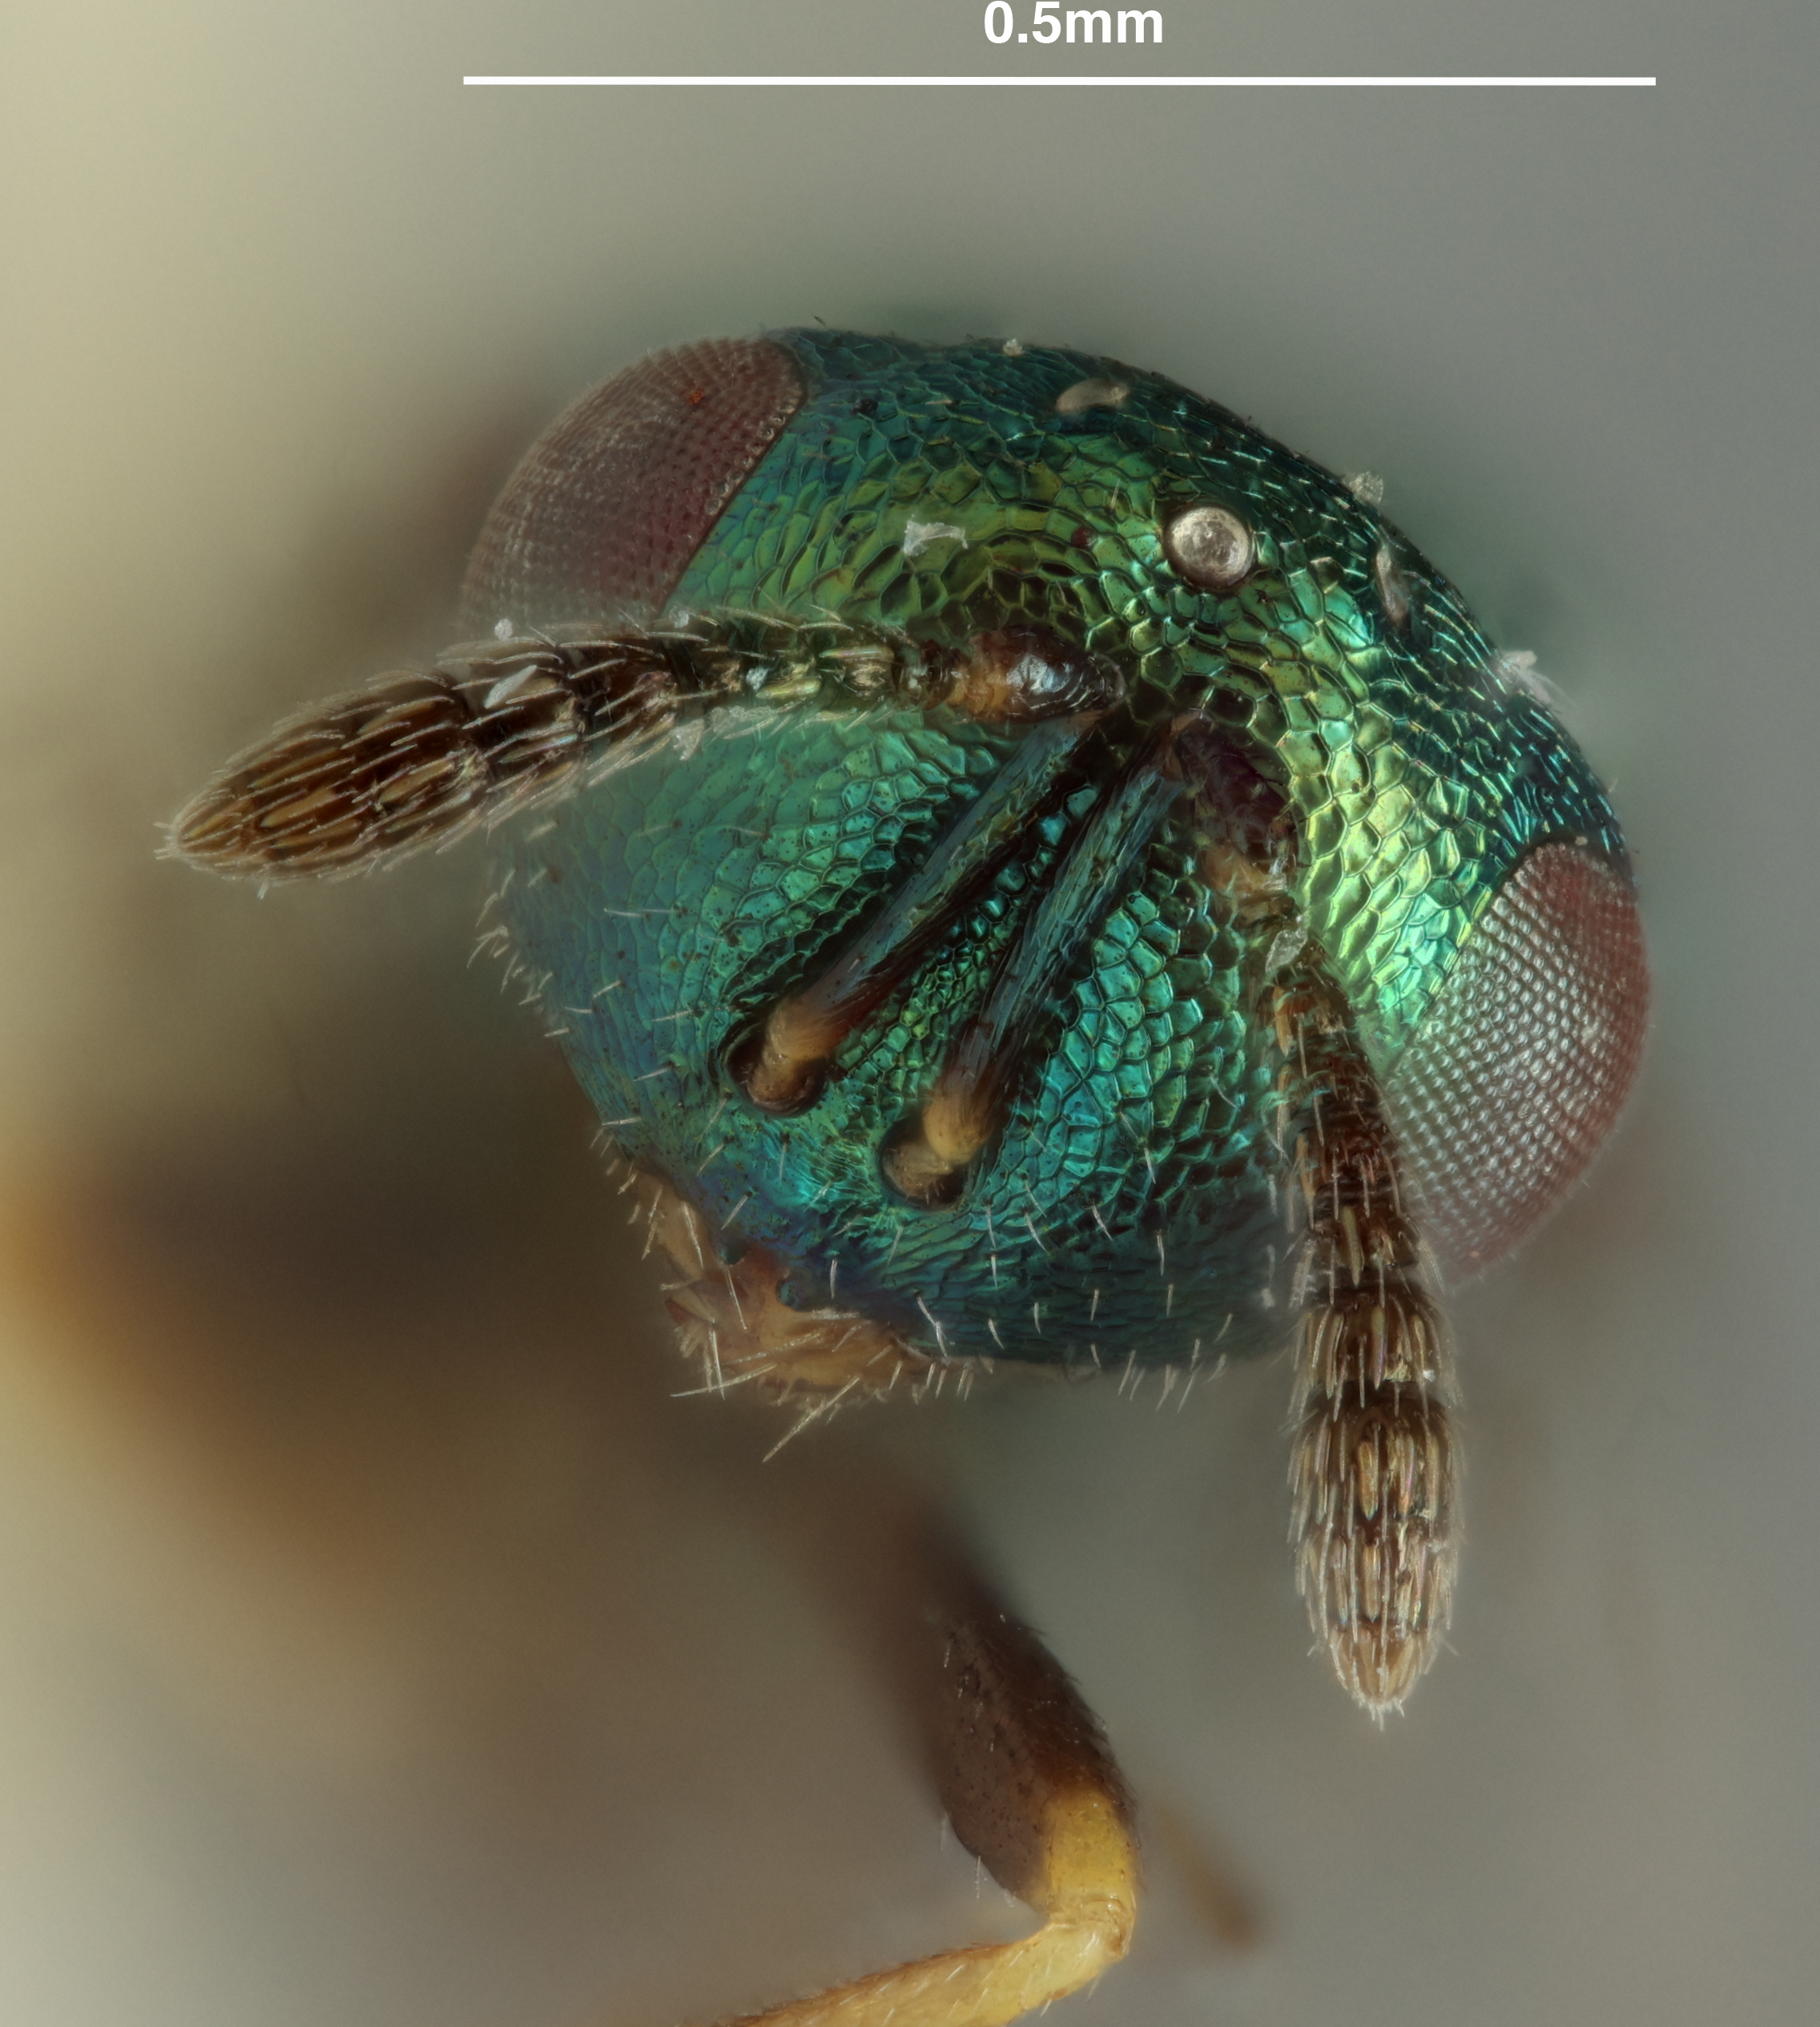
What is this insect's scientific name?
Halticopterina tahoensis
